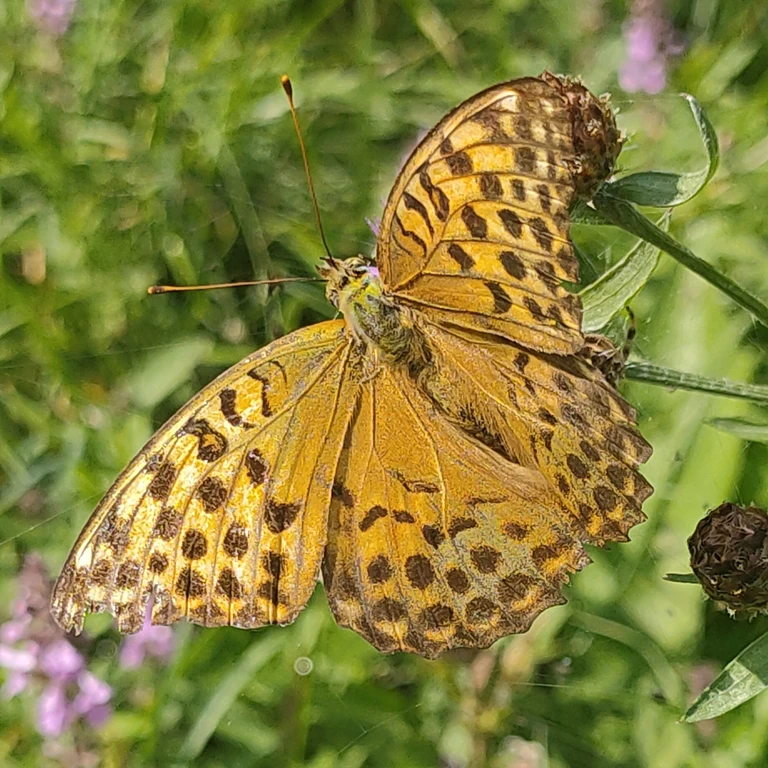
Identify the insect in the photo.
Argynnis paphia
